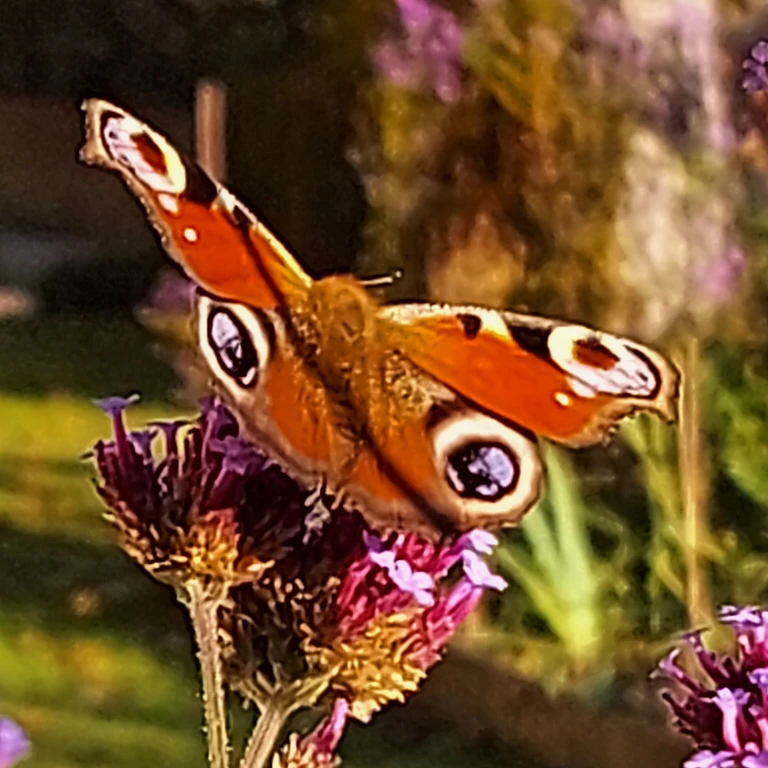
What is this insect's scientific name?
Aglais io
